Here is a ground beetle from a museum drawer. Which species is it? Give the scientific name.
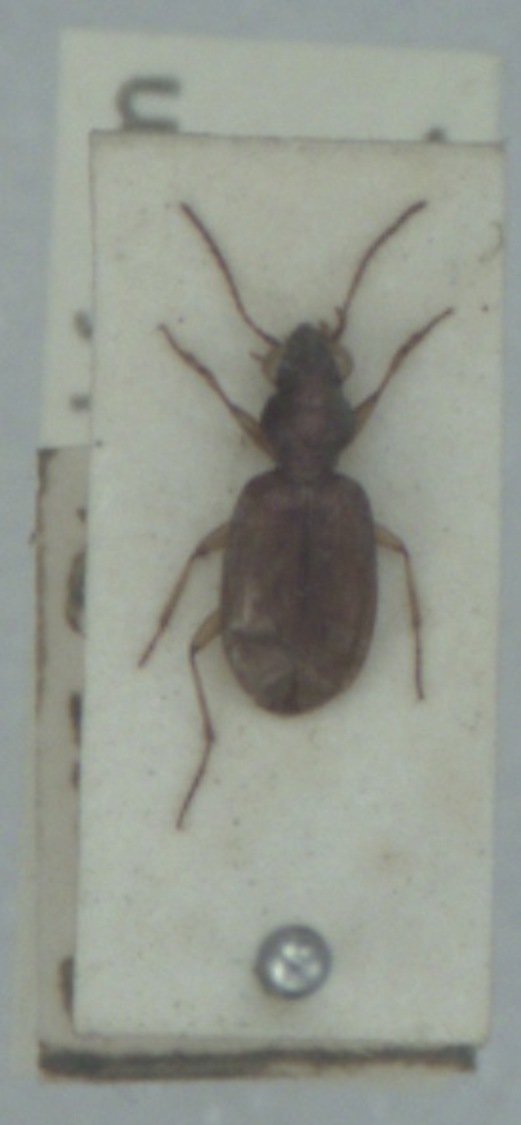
Asaphidion pallipes
